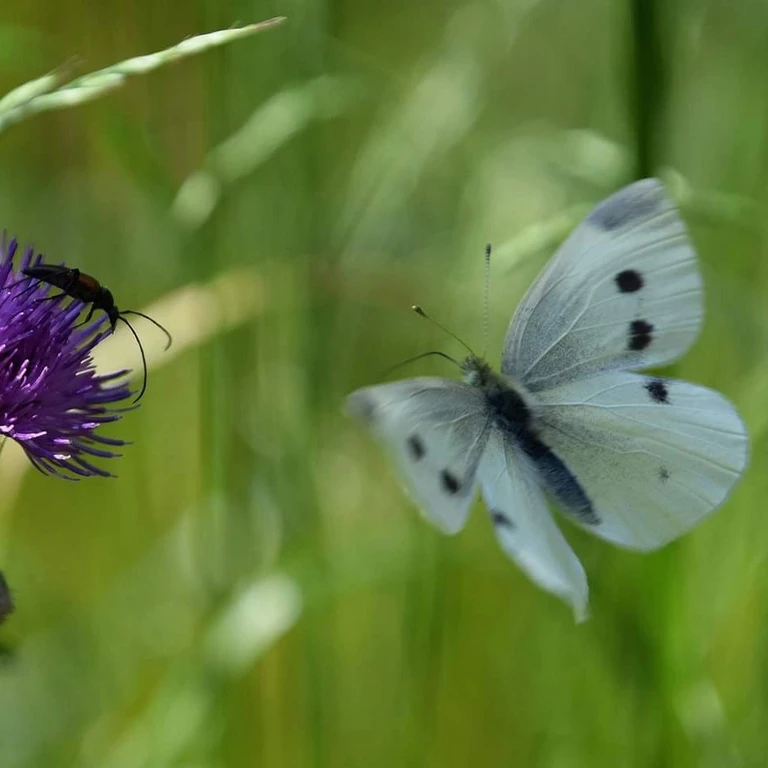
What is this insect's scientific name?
Pieris rapae
